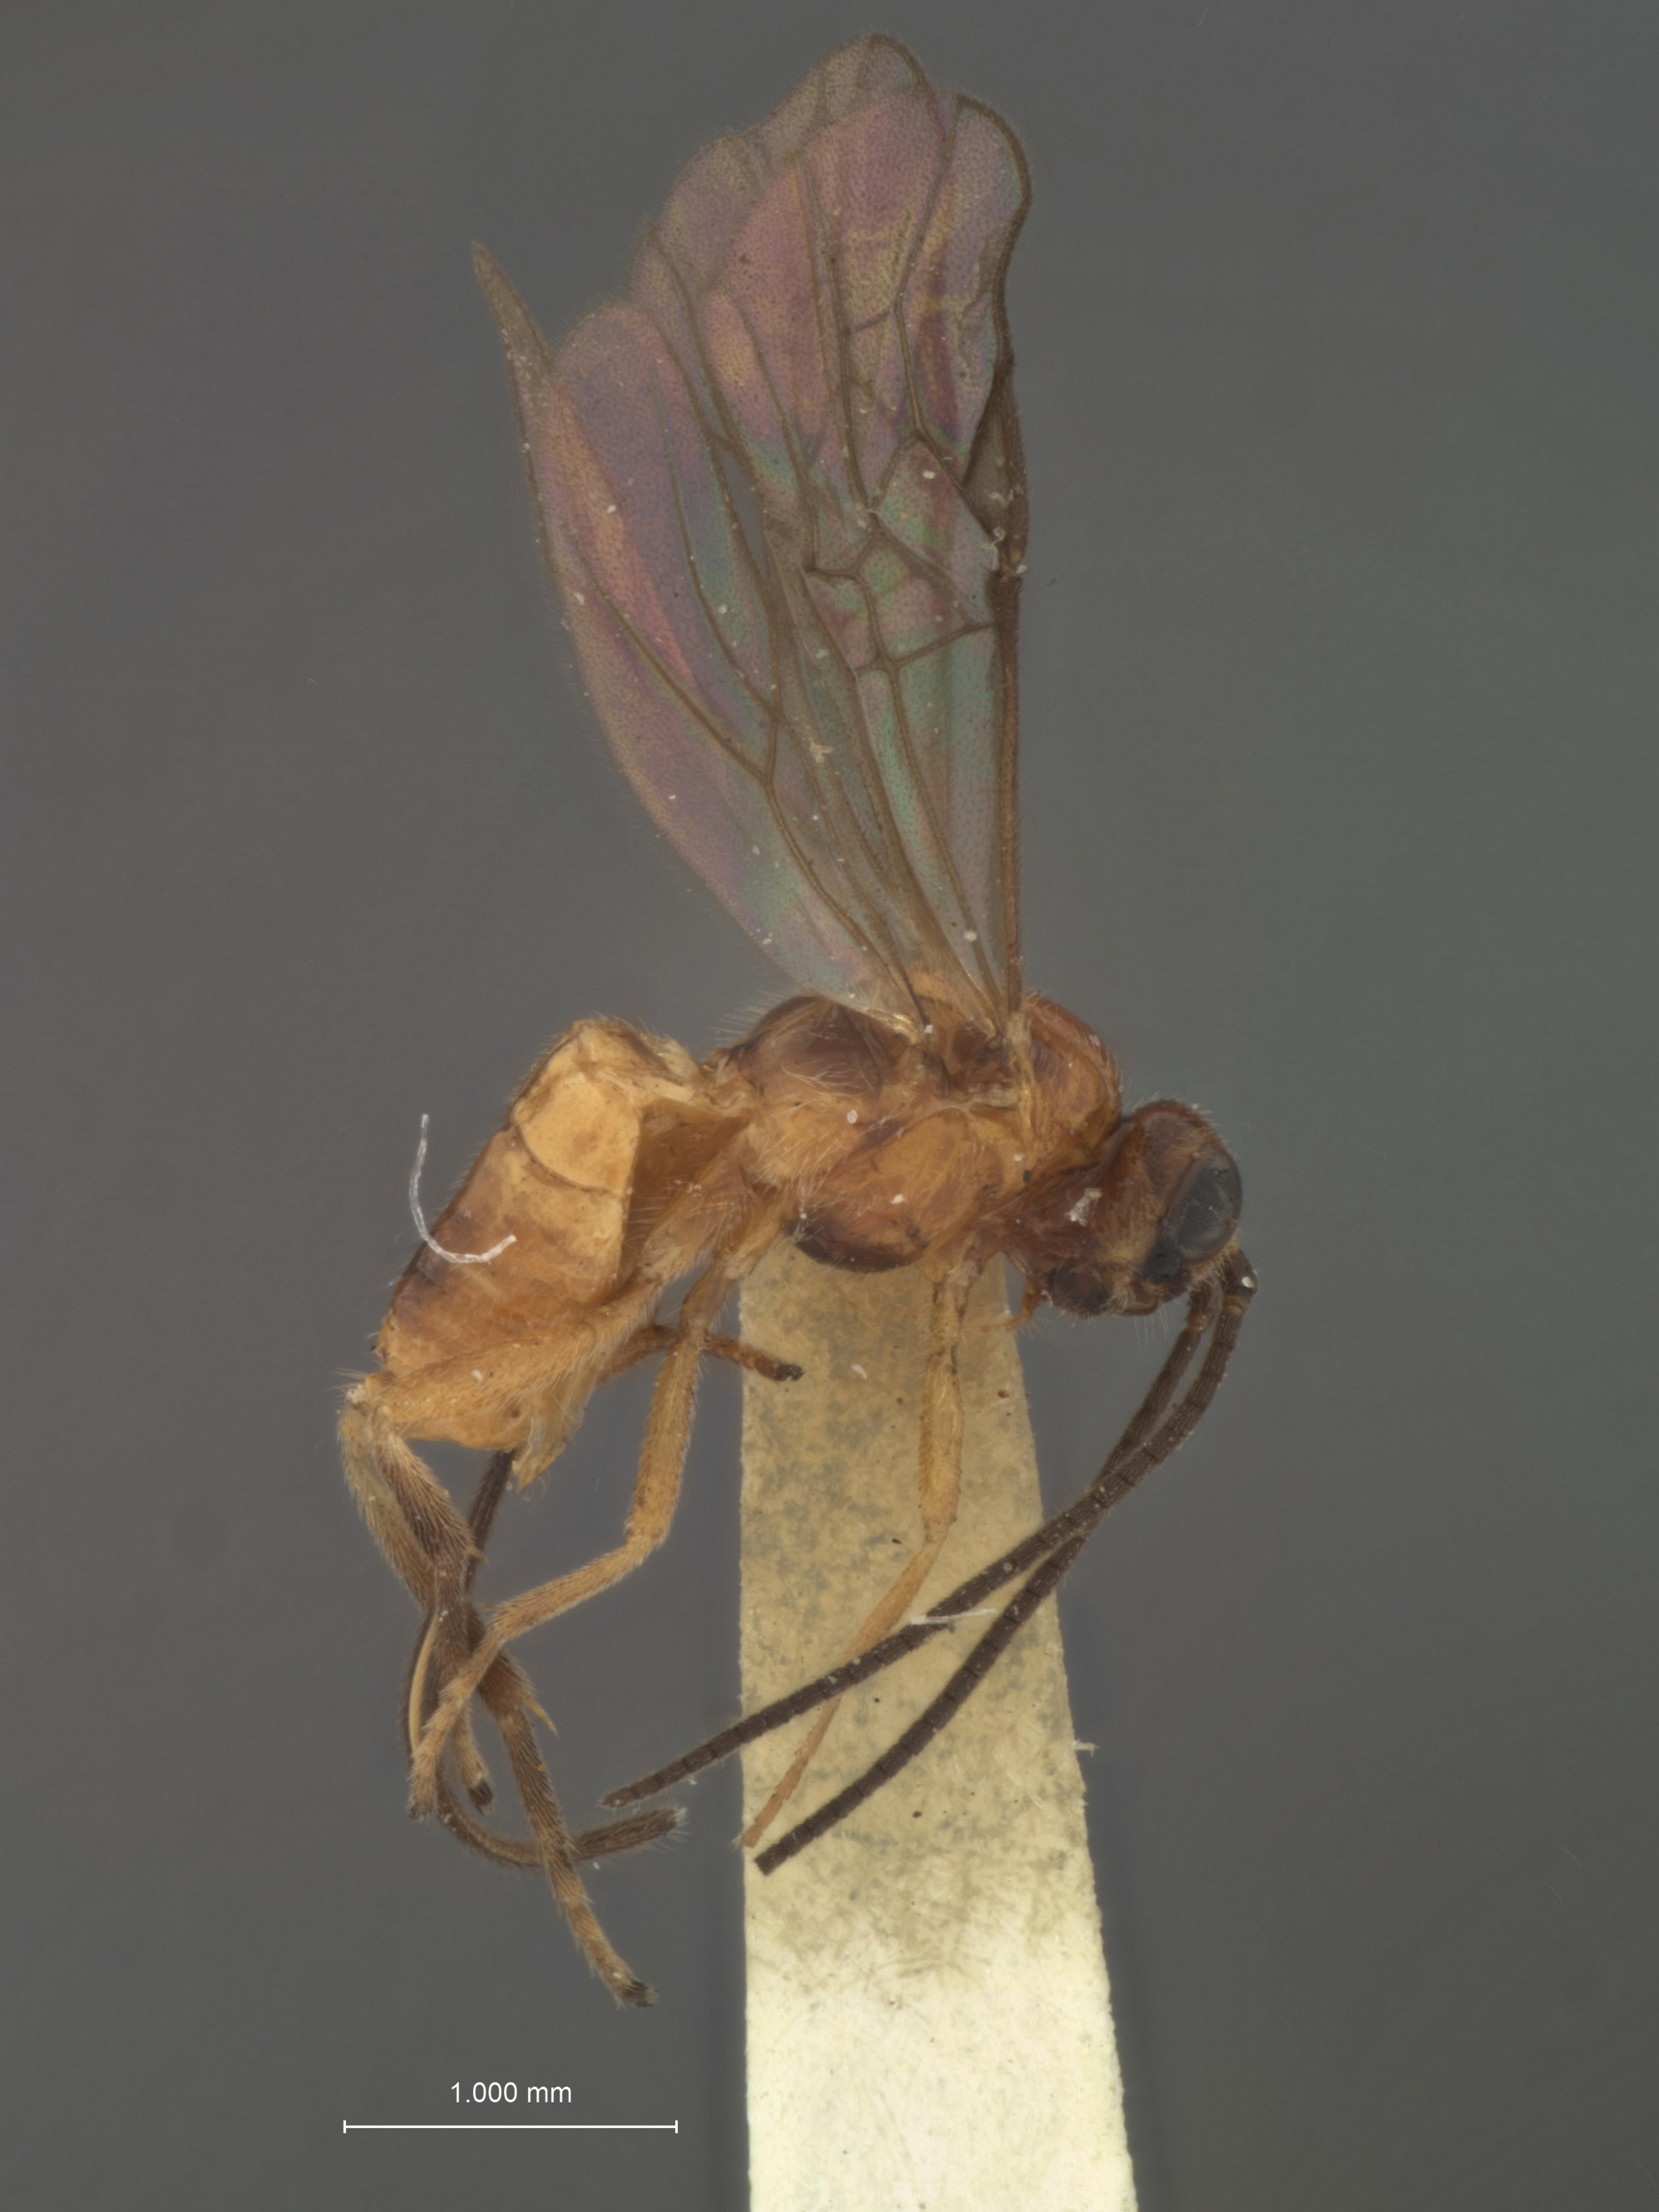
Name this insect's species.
Microbracon vestiticida
